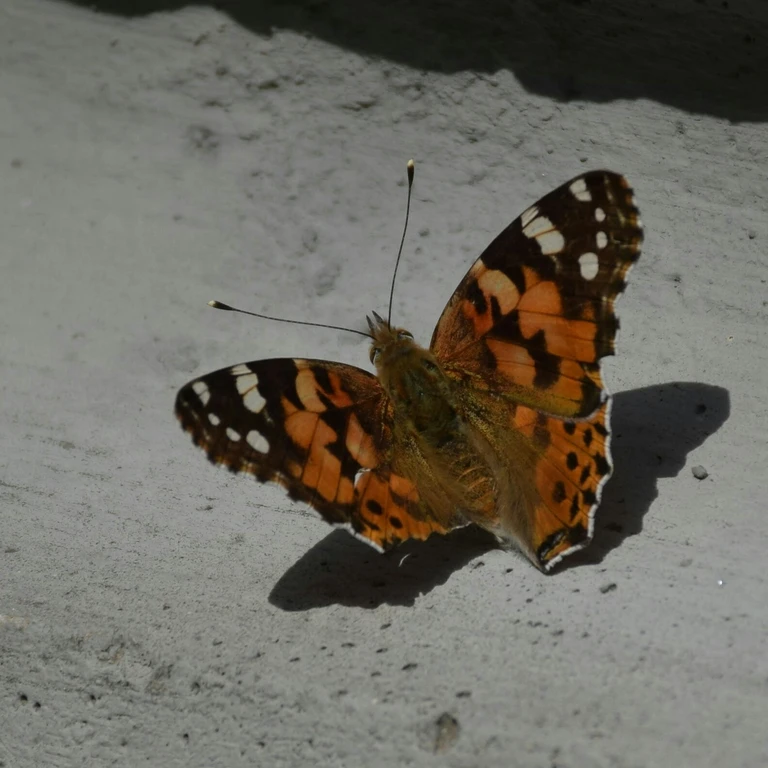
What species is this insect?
Vanessa cardui
